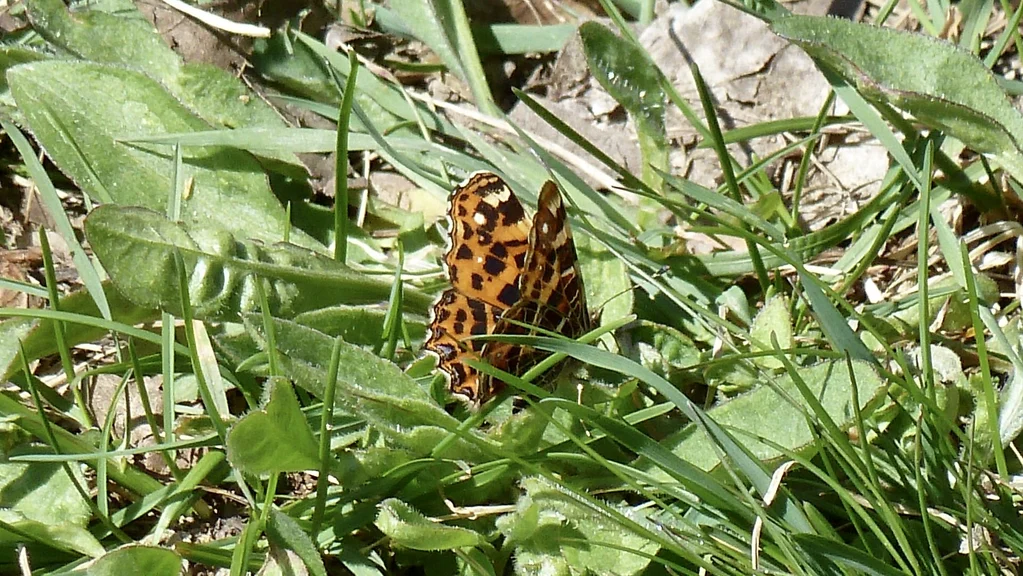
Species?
Araschnia levana
